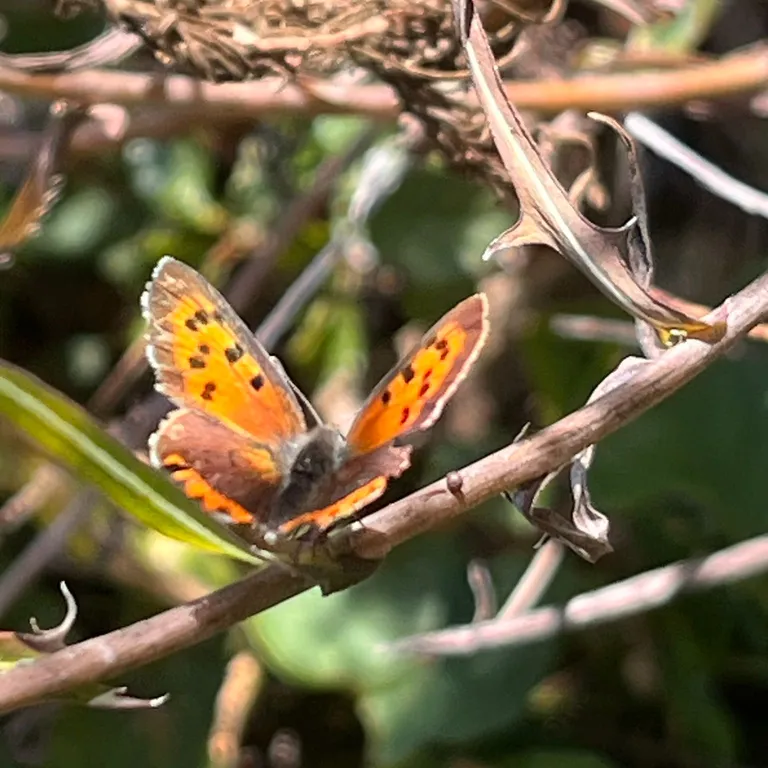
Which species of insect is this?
Lycaena phlaeas
